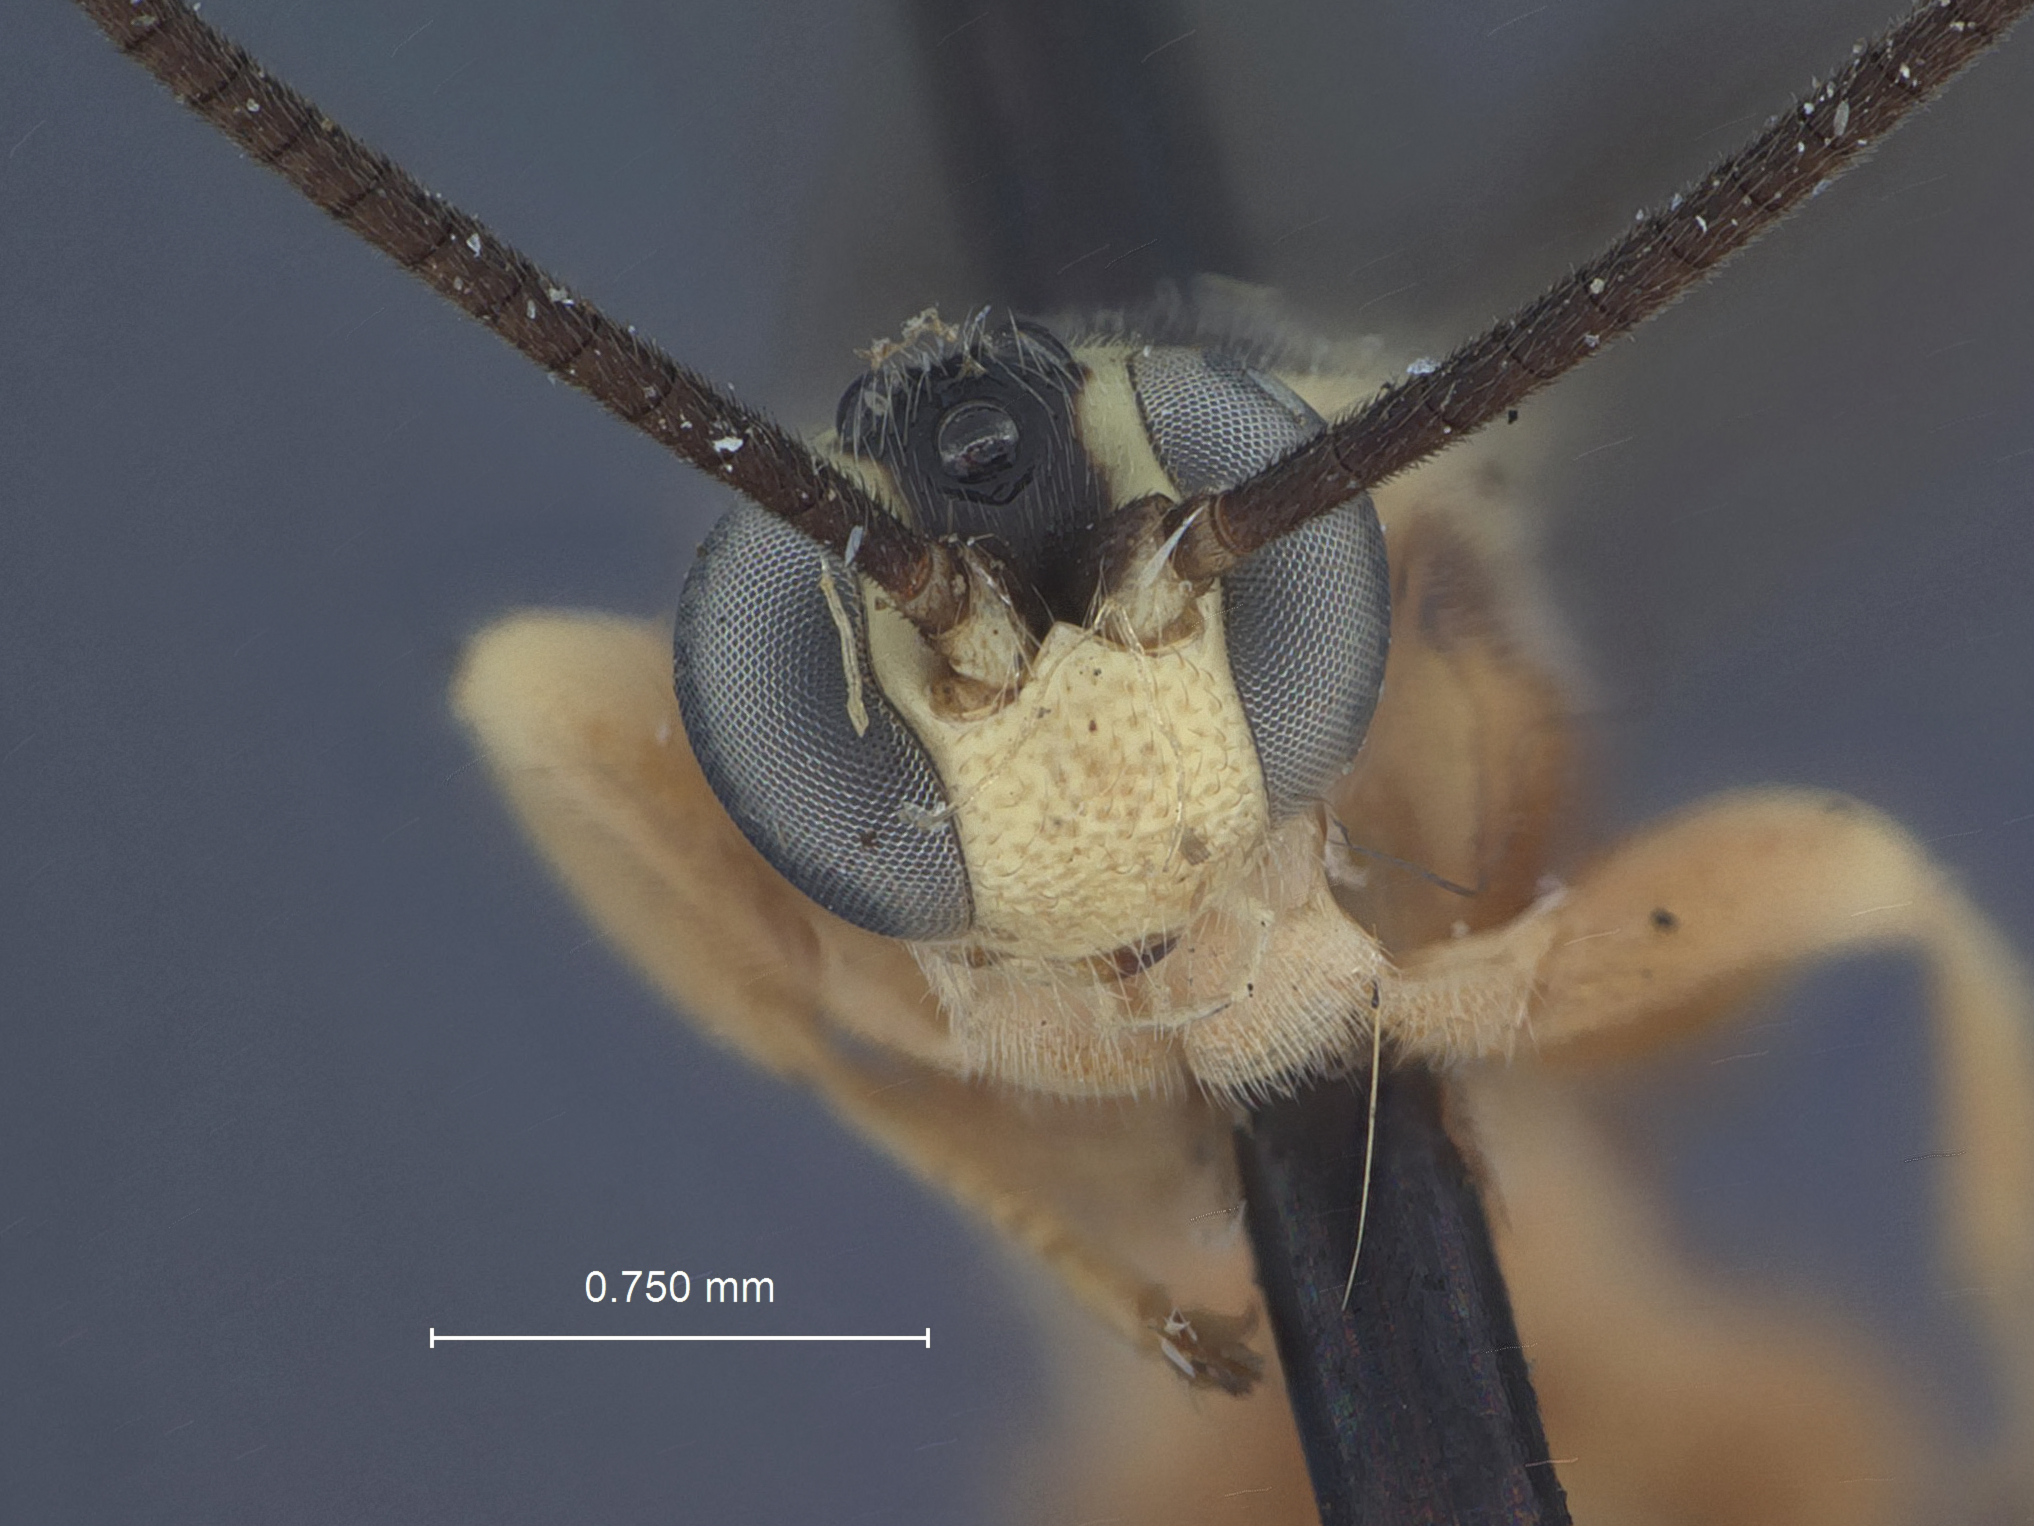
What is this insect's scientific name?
Exochus virgatifrons
